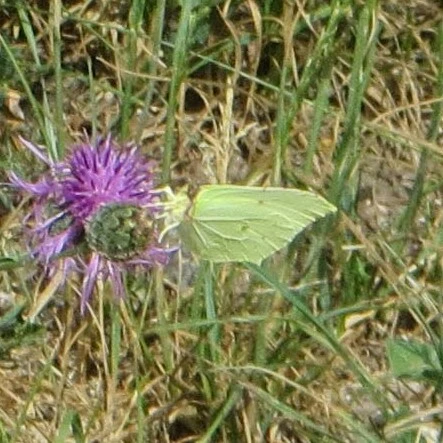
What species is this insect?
Gonepteryx rhamni
